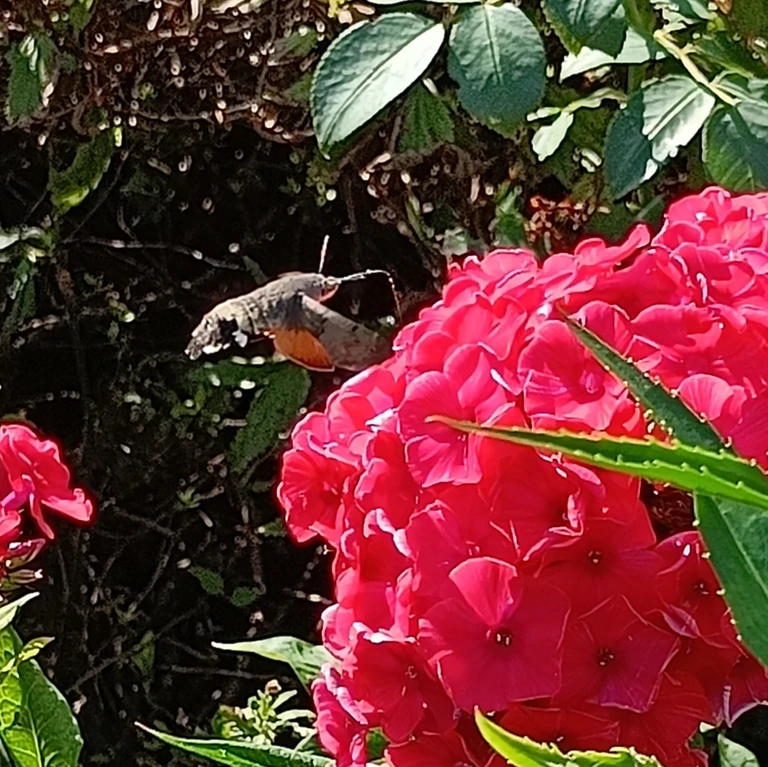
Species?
Macroglossum stellatarum
